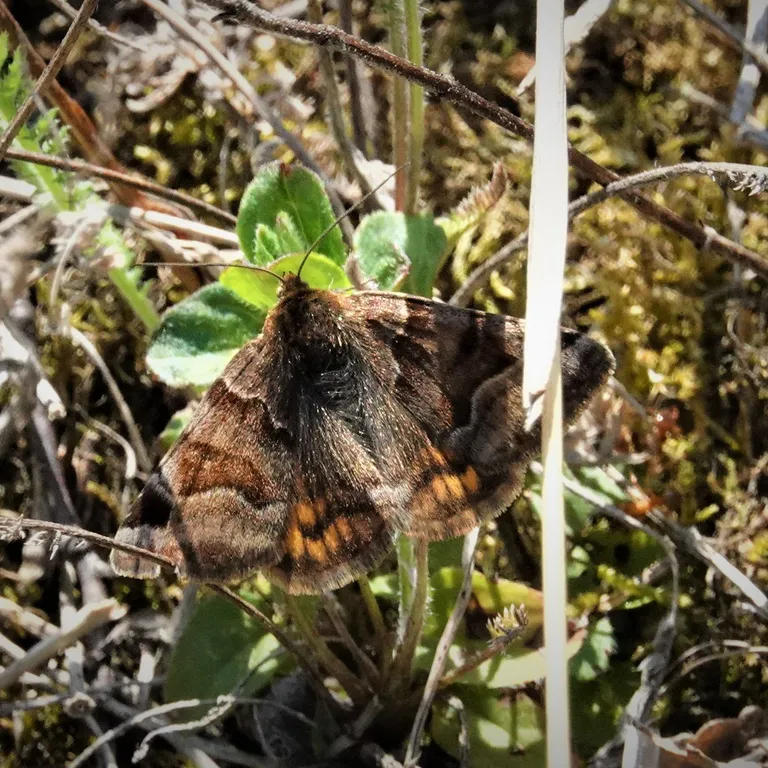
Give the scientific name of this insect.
Euclidia glyphica
